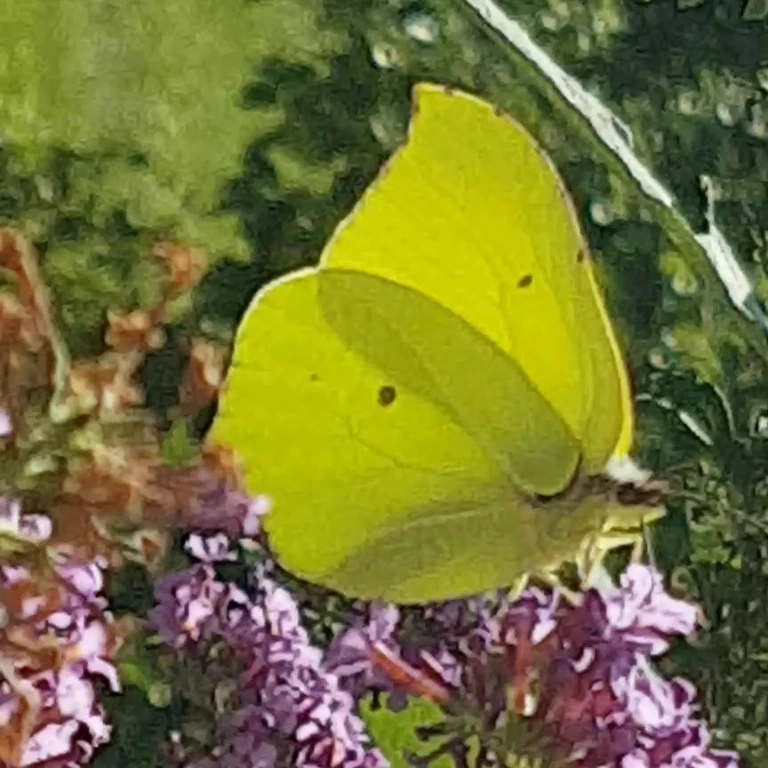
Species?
Gonepteryx rhamni
